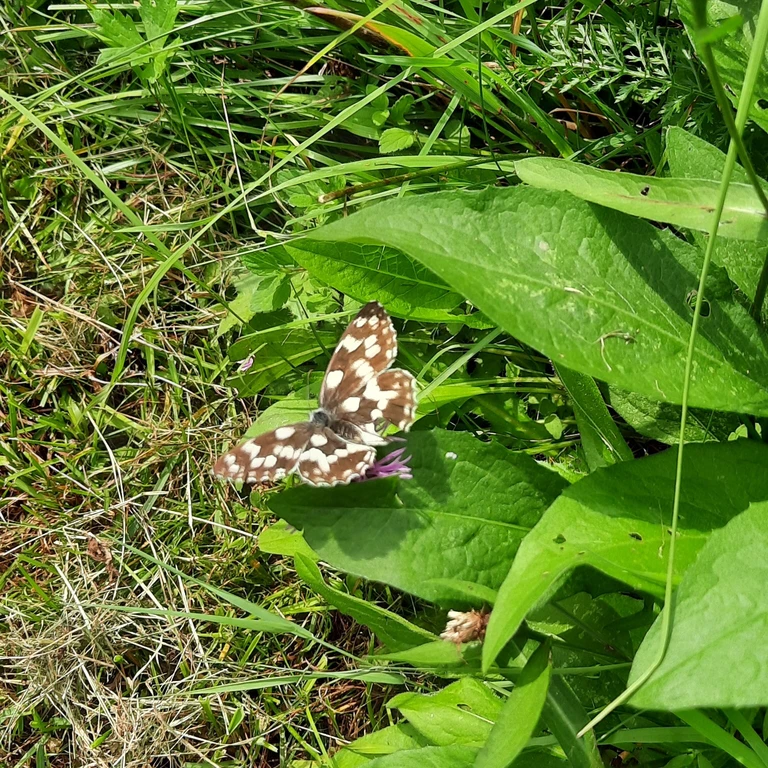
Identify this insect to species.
Melanargia galathea
